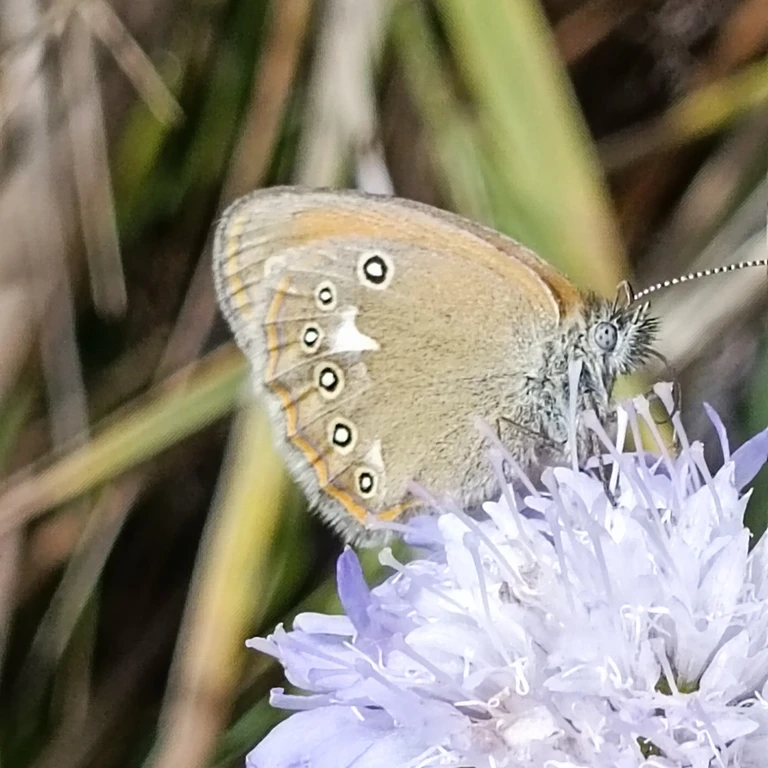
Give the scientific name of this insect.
Coenonympha glycerion (also Coenonympha iphis)
